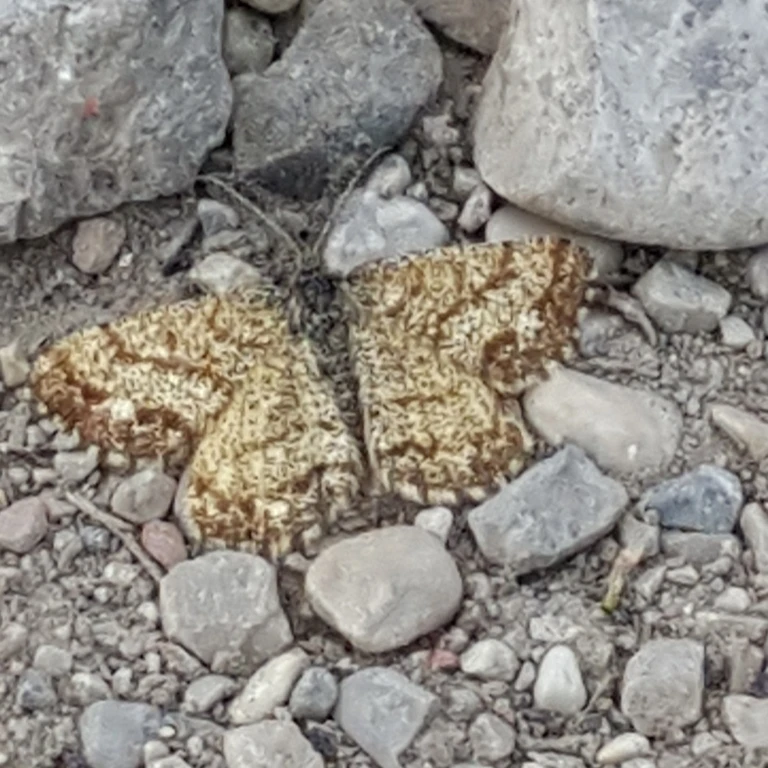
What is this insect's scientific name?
Ematurga atomaria
